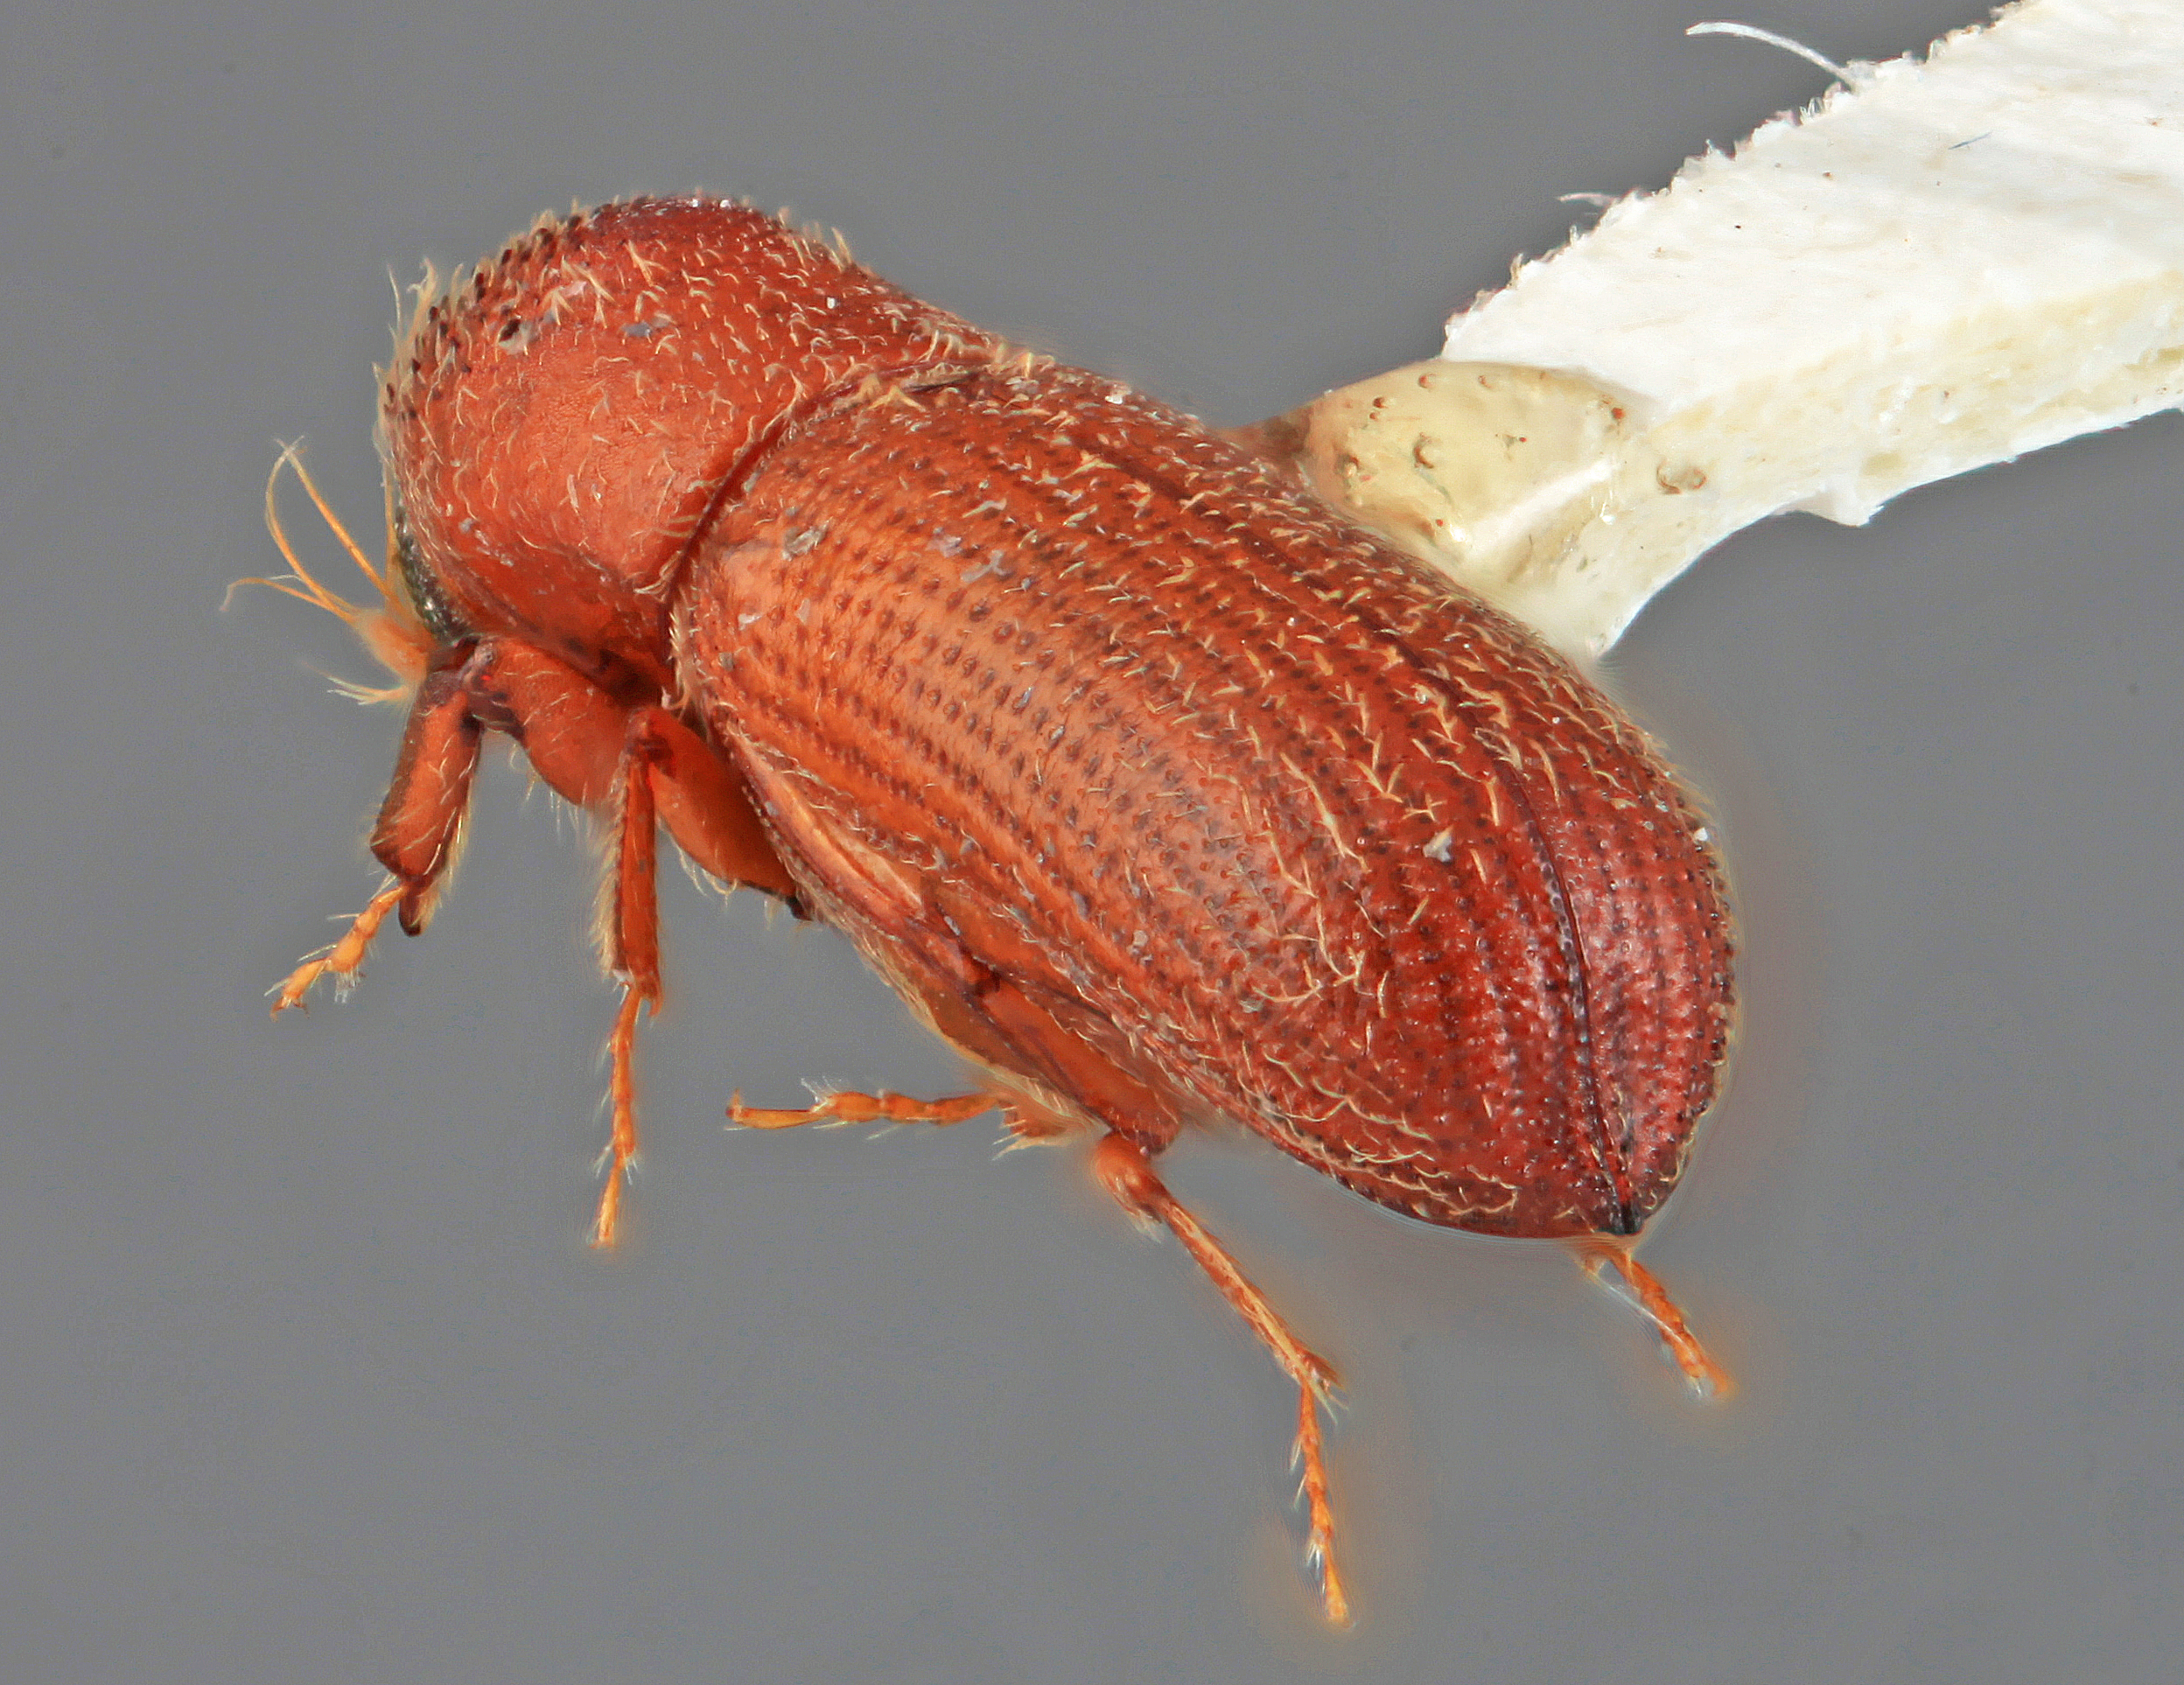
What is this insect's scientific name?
Micracis costaricensis
